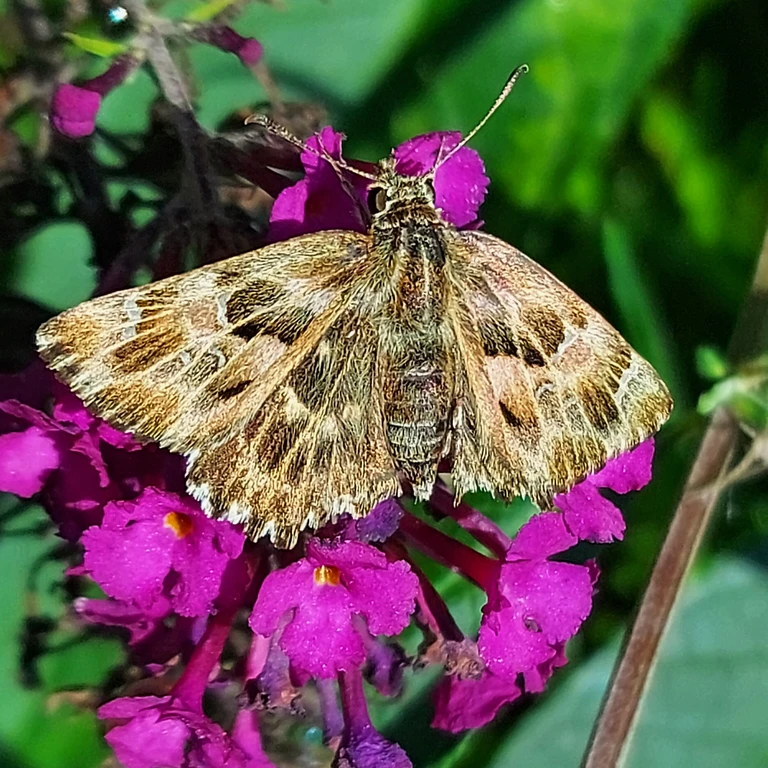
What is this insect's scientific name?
Carcharodus alceae
